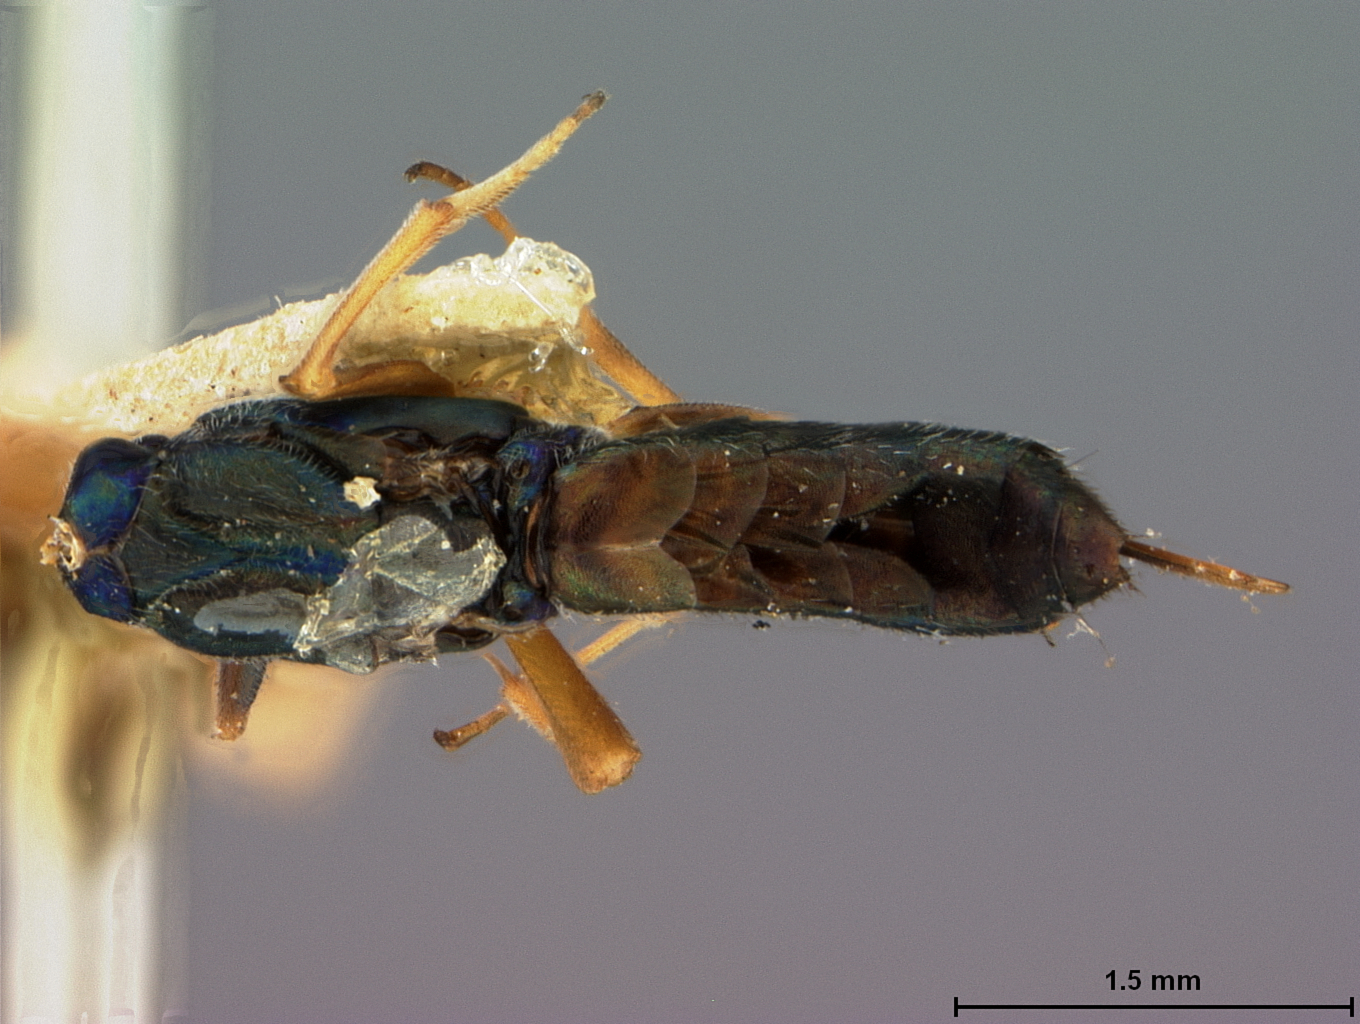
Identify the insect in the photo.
Eupelmus cleri
